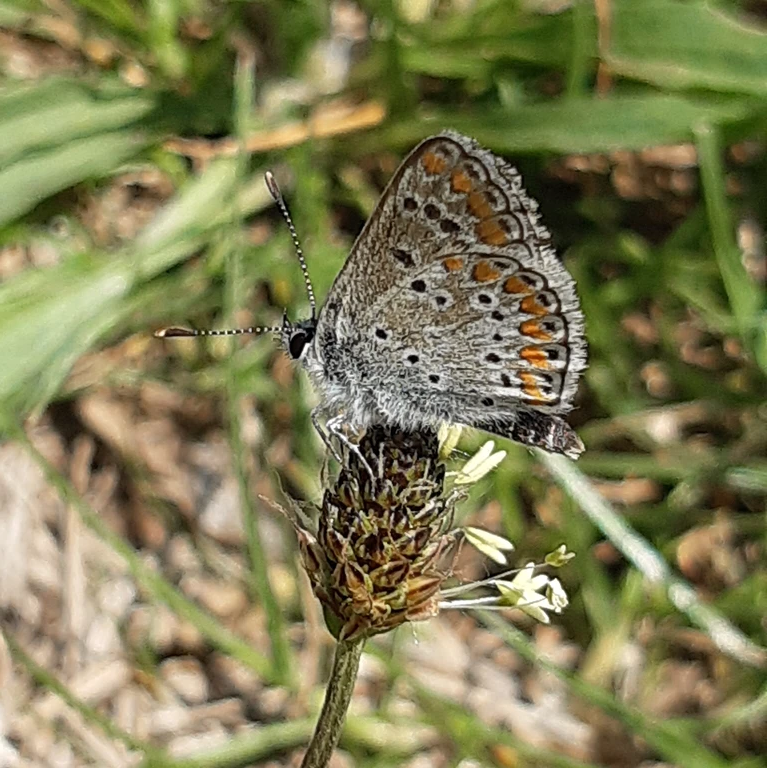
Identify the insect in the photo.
Aricia agestis/artaxerxes
